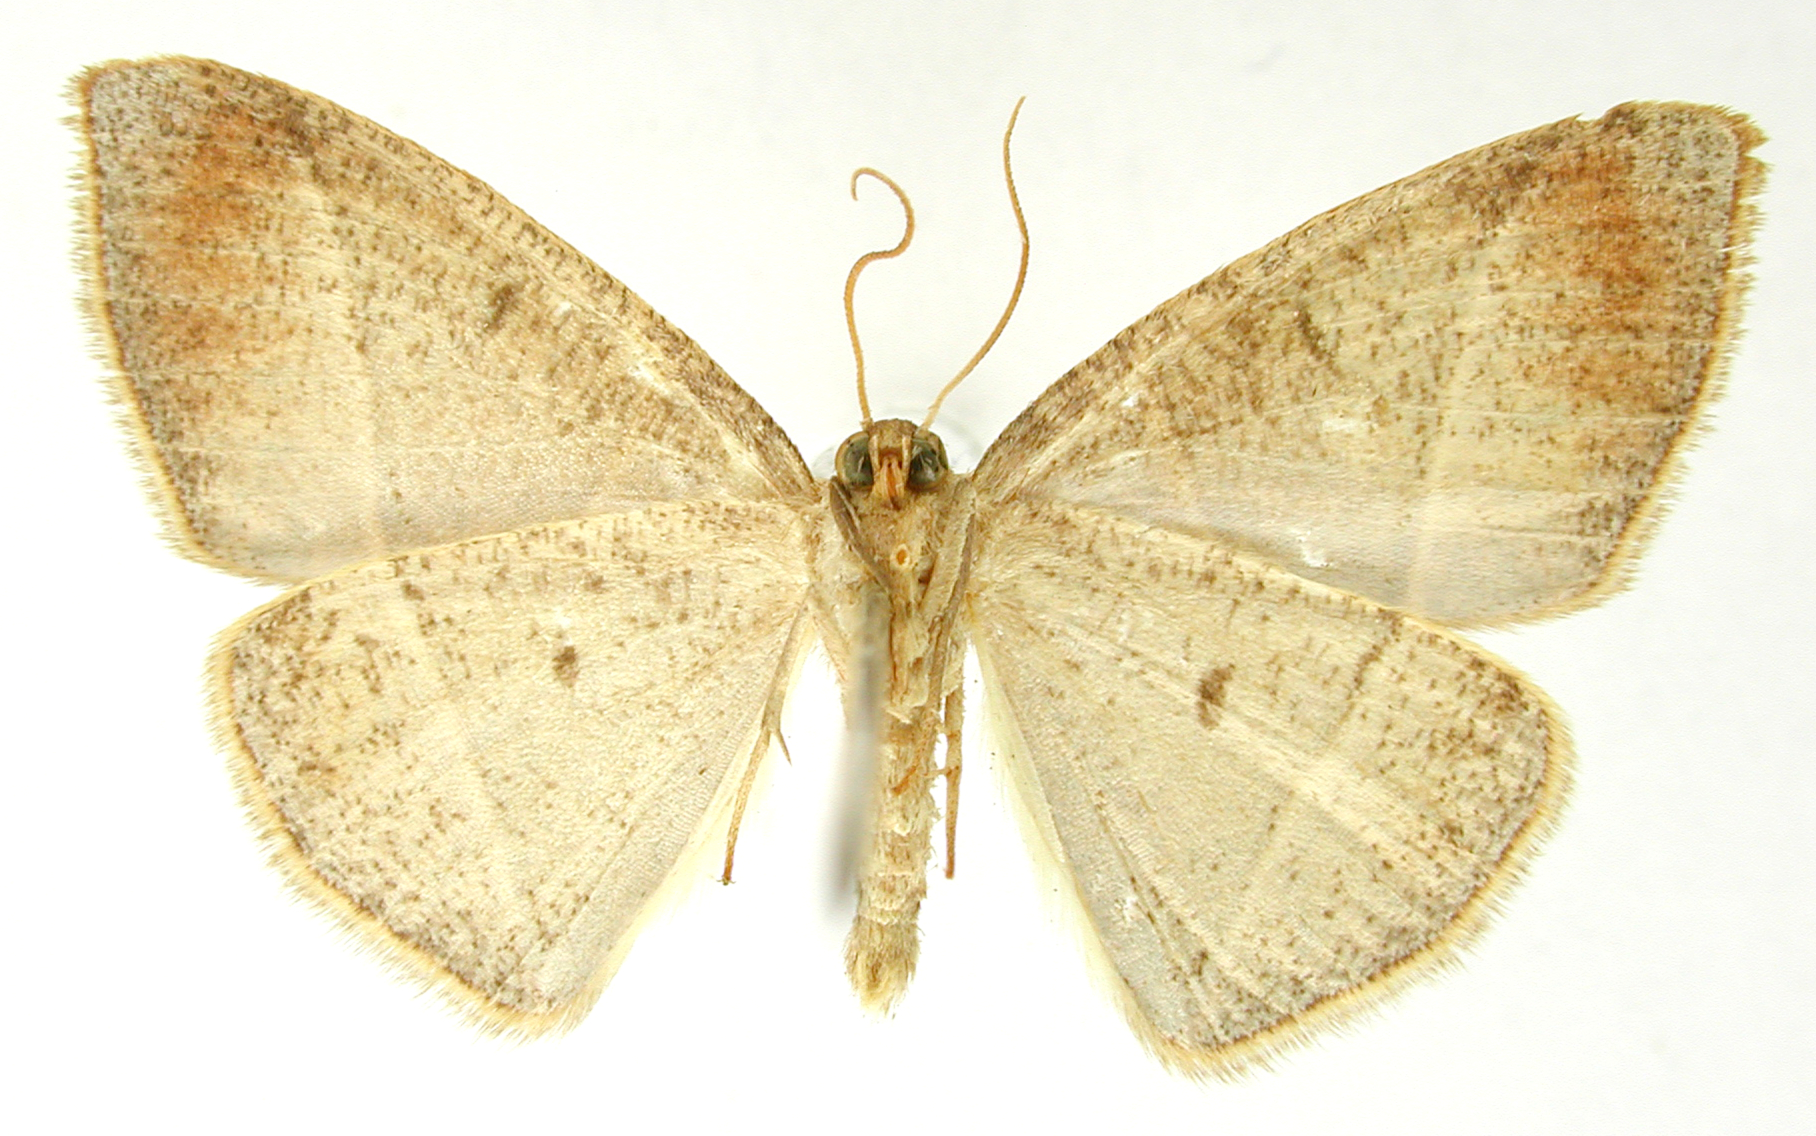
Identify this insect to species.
Mimosema dorsilinea
